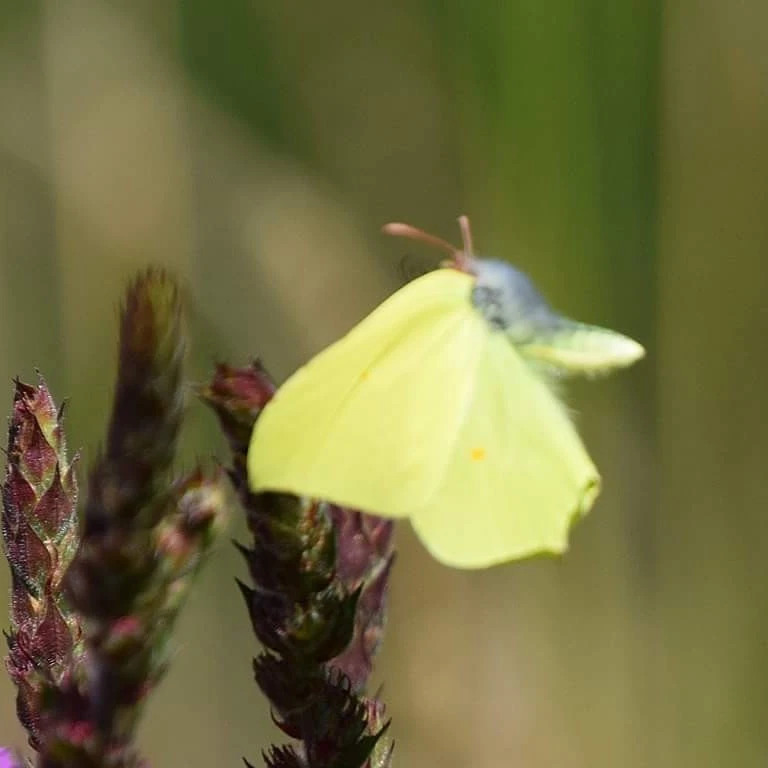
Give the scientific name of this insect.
Gonepteryx rhamni
